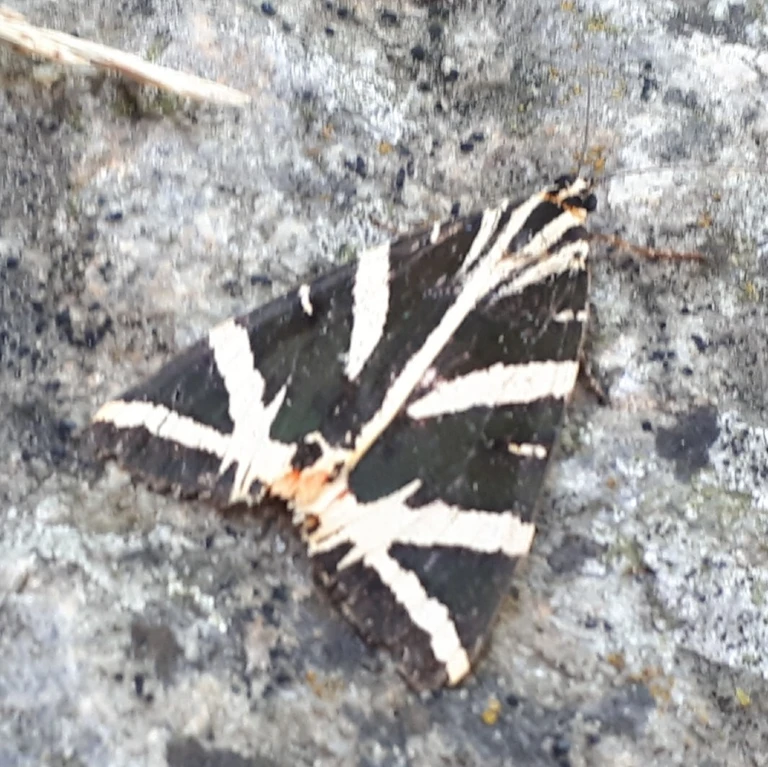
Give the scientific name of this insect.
Euplagia quadripunctaria
